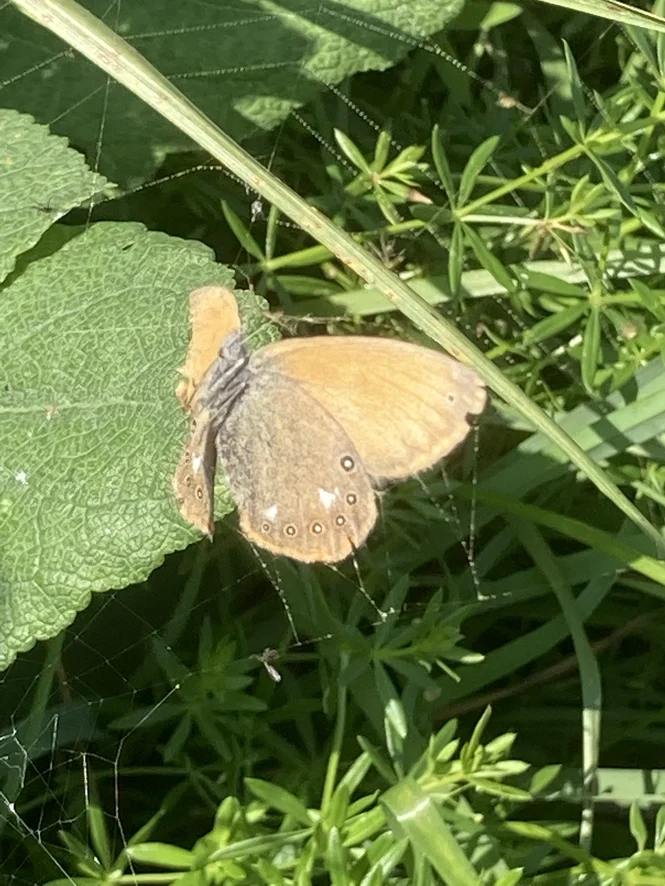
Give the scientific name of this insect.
Coenonympha glycerion (also Coenonympha iphis)
